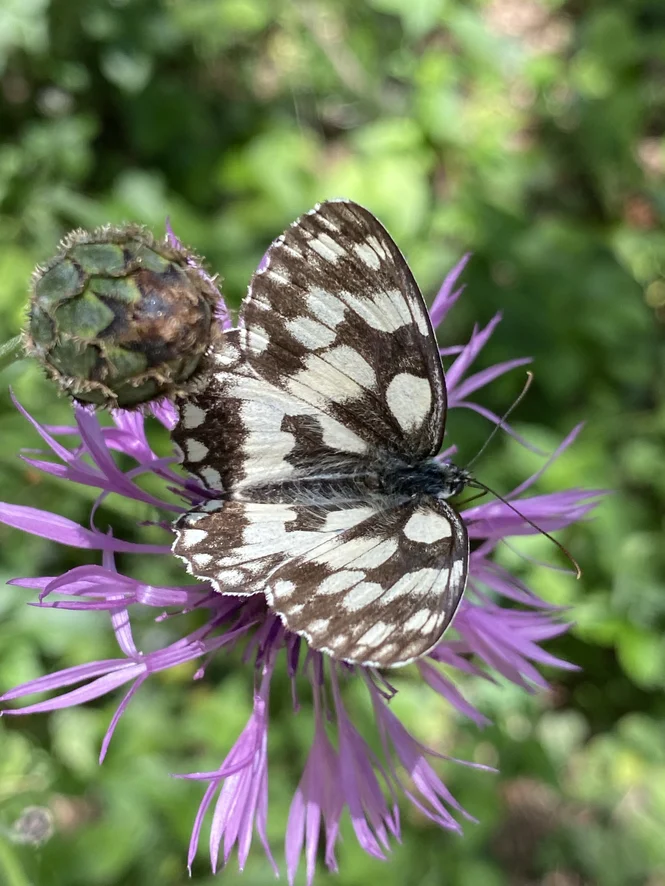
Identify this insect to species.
Melanargia galathea
